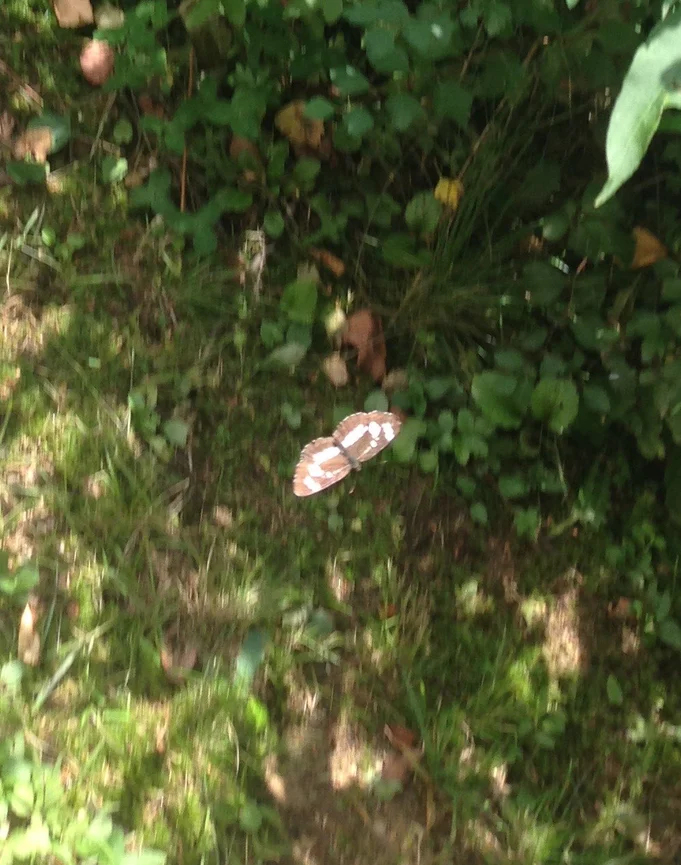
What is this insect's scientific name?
Neptis rivularis
